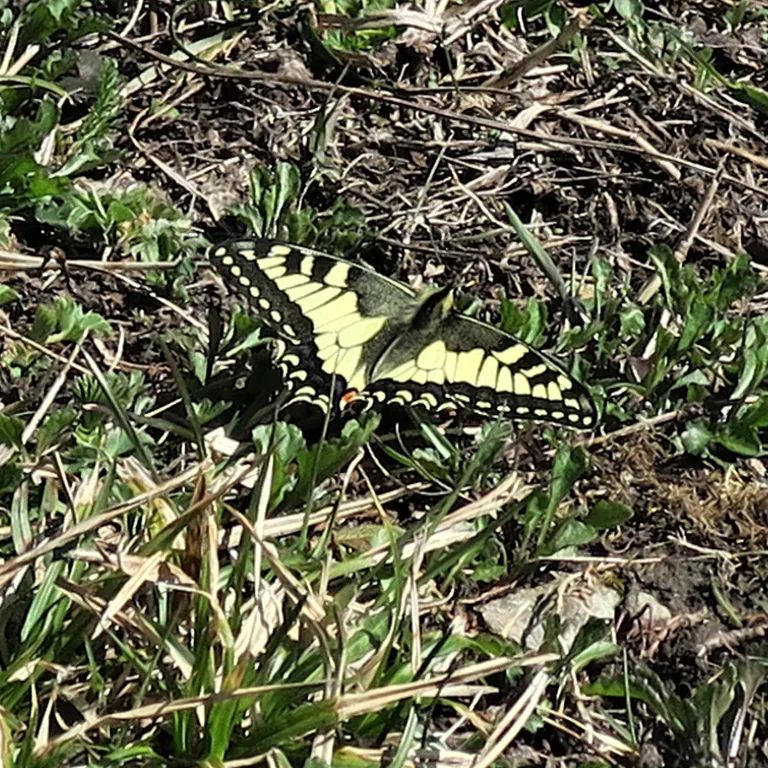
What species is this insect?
Papilio machaon
